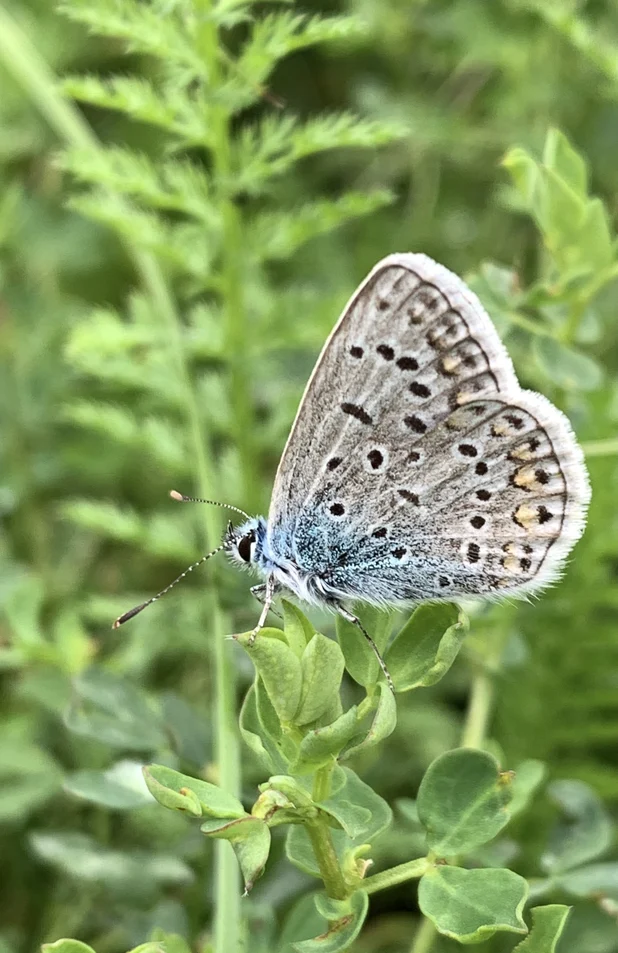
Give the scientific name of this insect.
Polyommatus icarus
